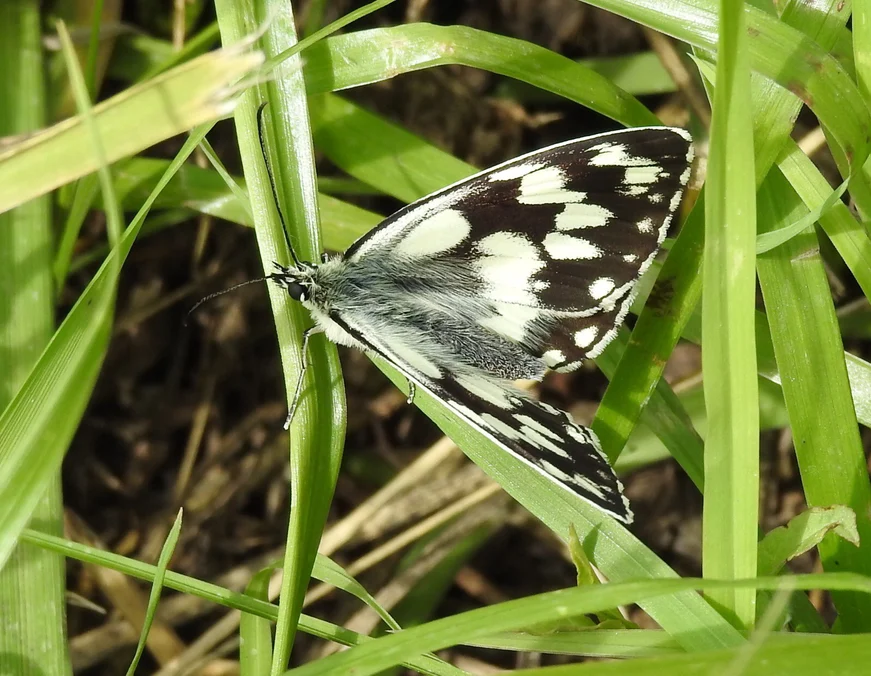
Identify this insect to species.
Melanargia galathea
